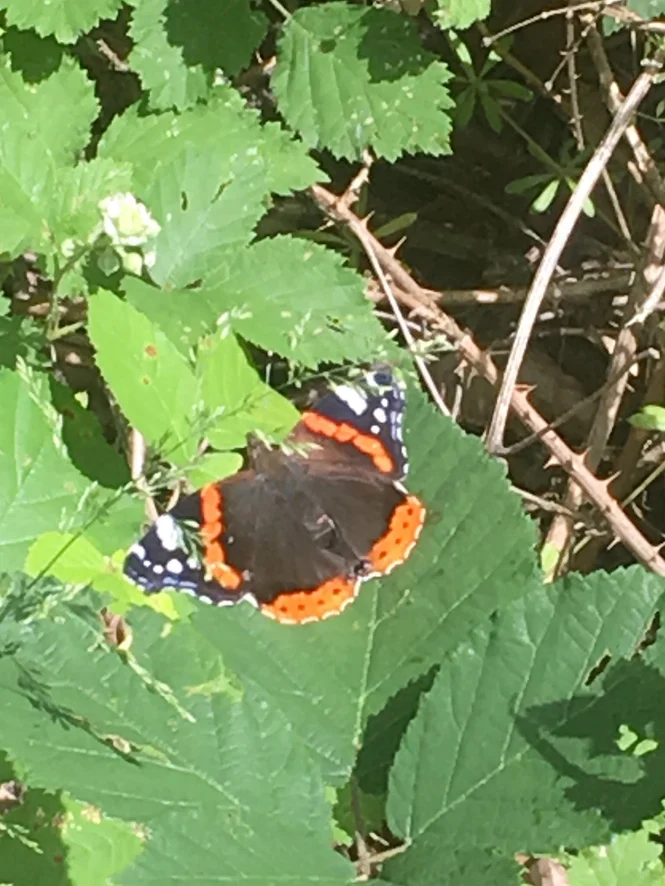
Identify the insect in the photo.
Vanessa atalanta
